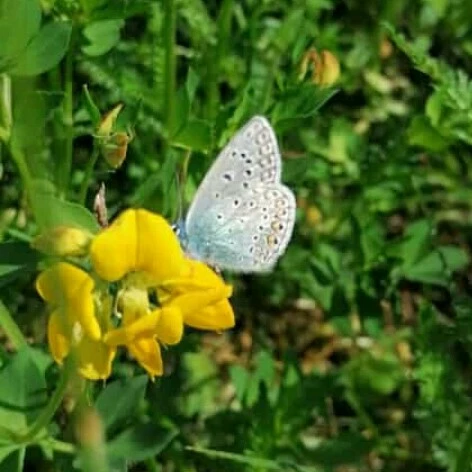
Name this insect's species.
Polyommatus icarus
